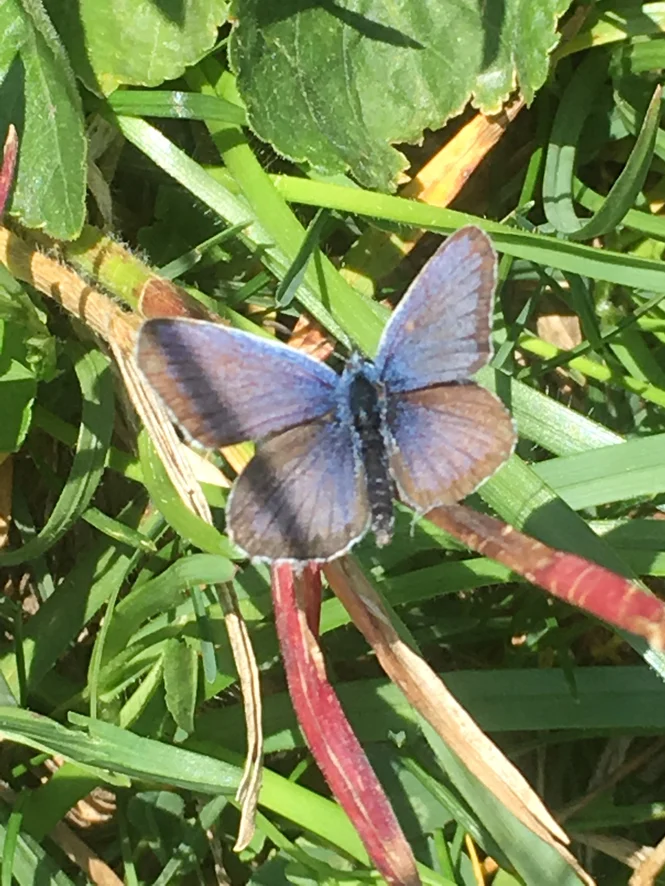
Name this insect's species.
Plebejus argus
